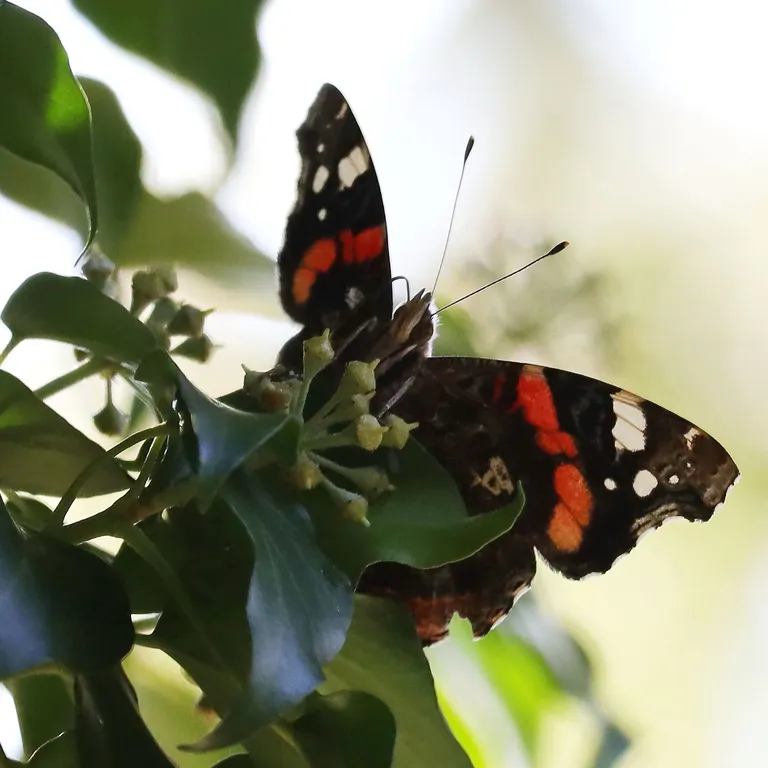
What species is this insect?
Vanessa atalanta
